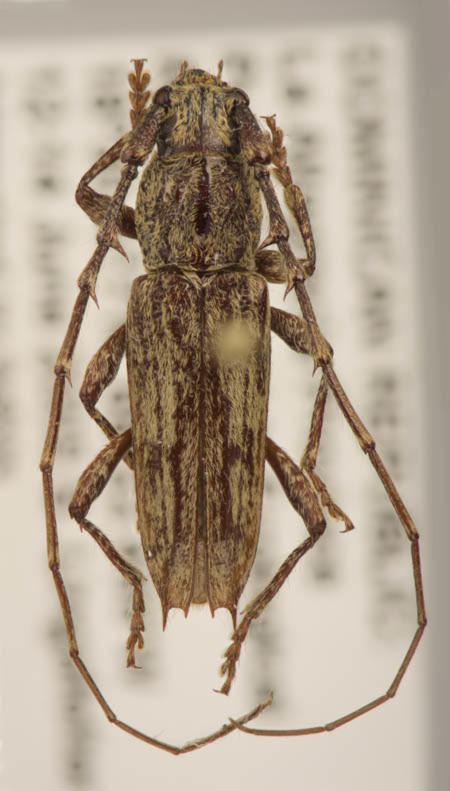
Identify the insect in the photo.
Elaphidion nearnsi
